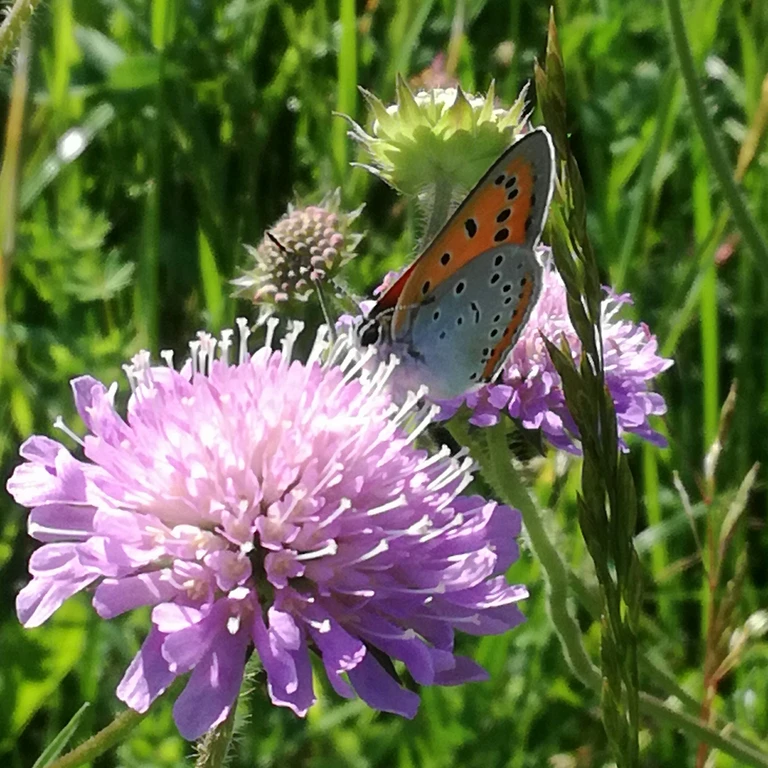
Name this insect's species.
Lycaena dispar
